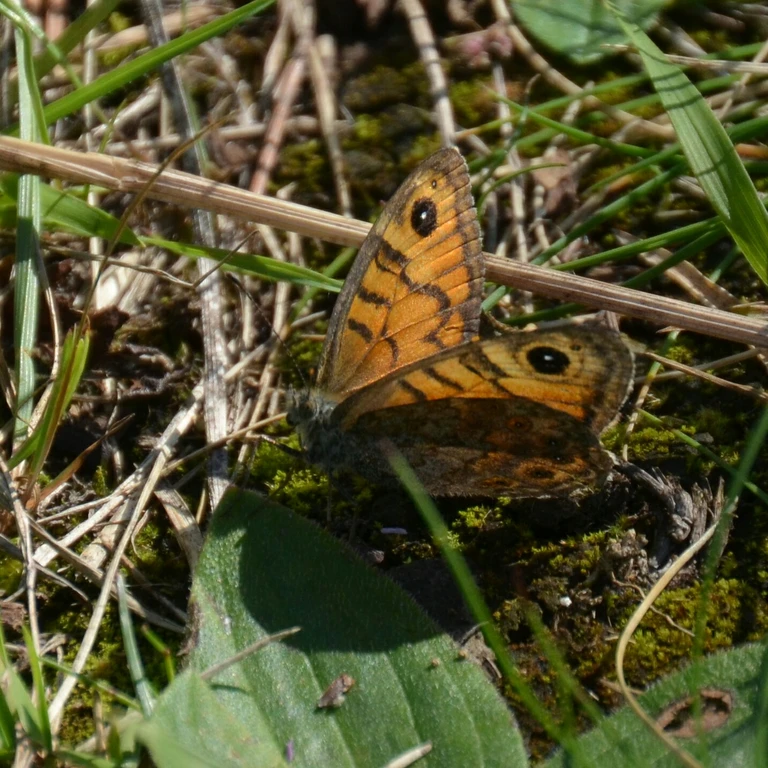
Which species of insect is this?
Lasiommata megera (also Pararge megera)
